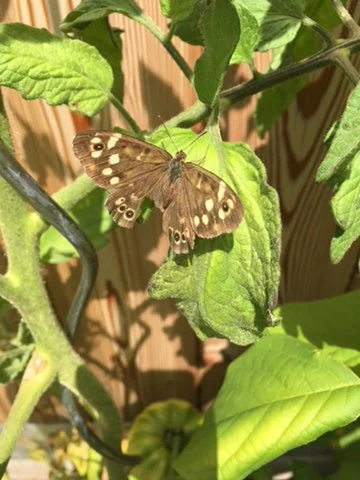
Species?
Pararge aegeria
